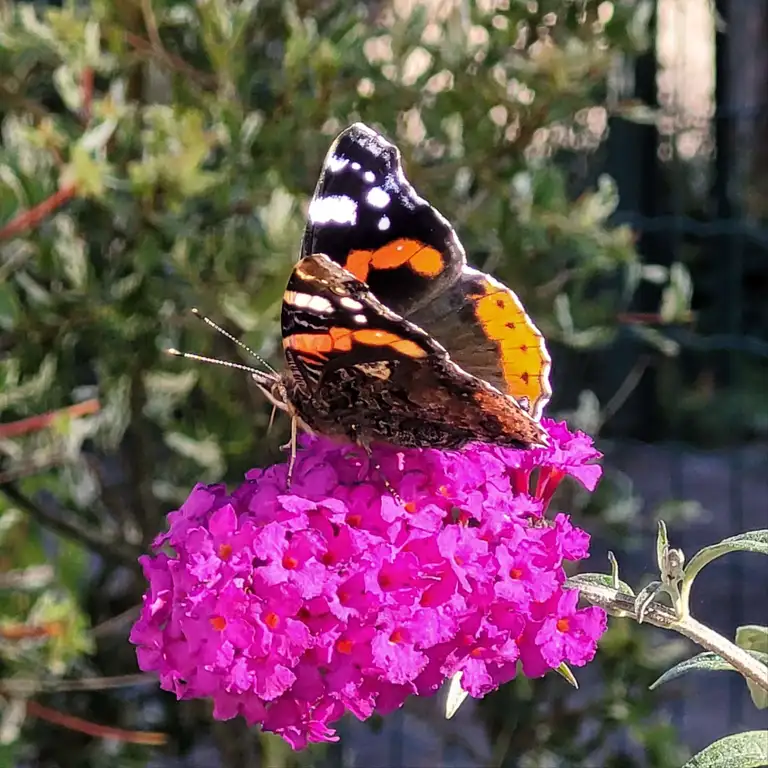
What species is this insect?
Vanessa atalanta
